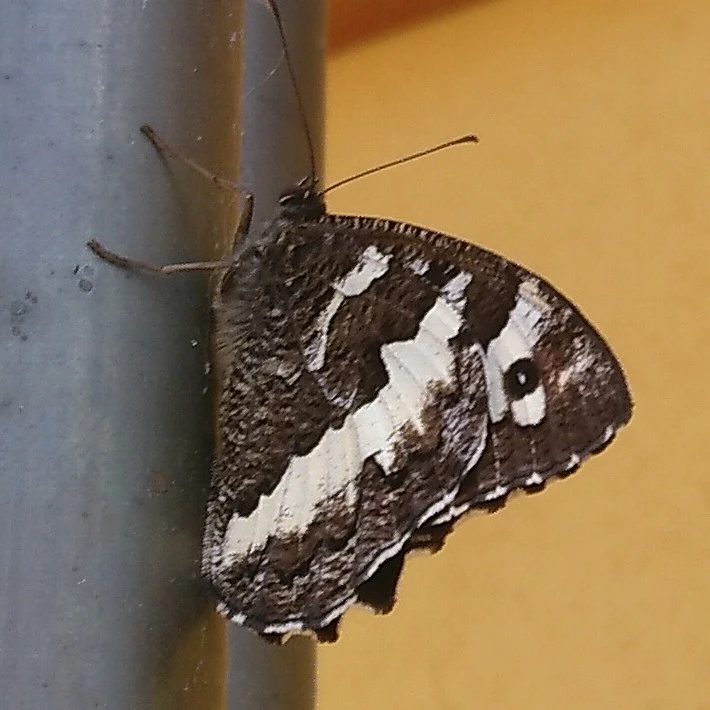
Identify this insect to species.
Brintesia circe
